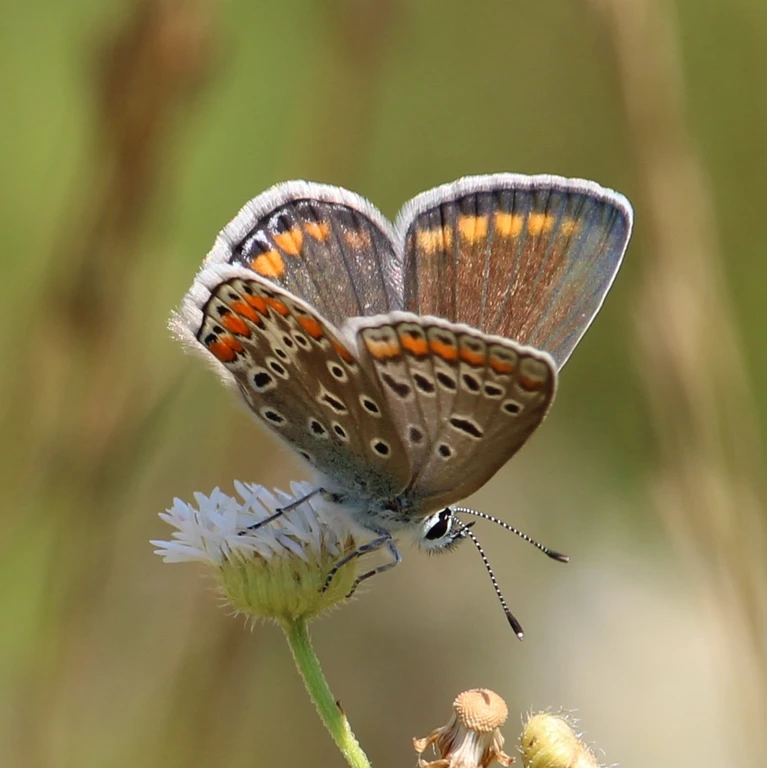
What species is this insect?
Polyommatus icarus
